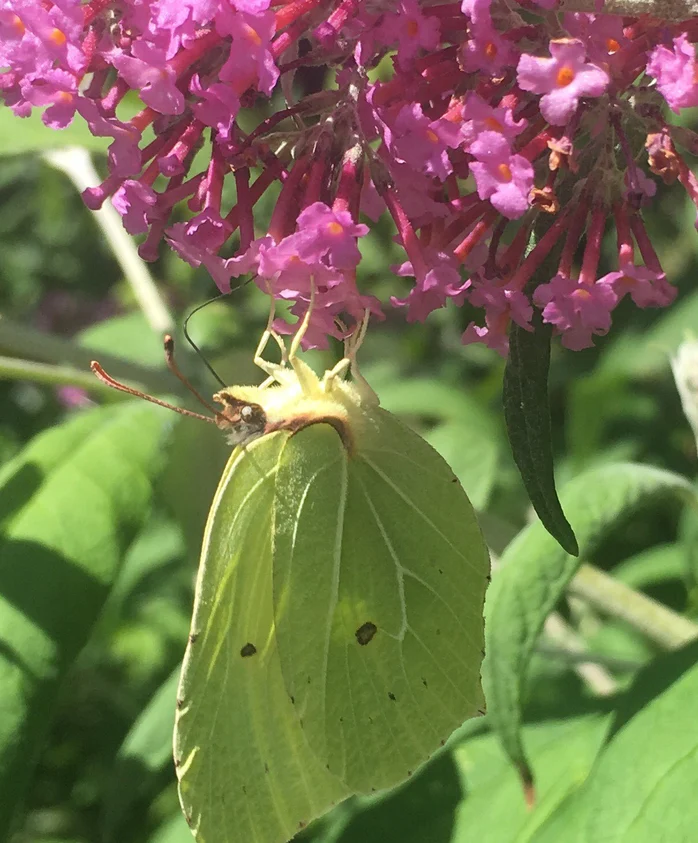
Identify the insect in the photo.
Gonepteryx rhamni
